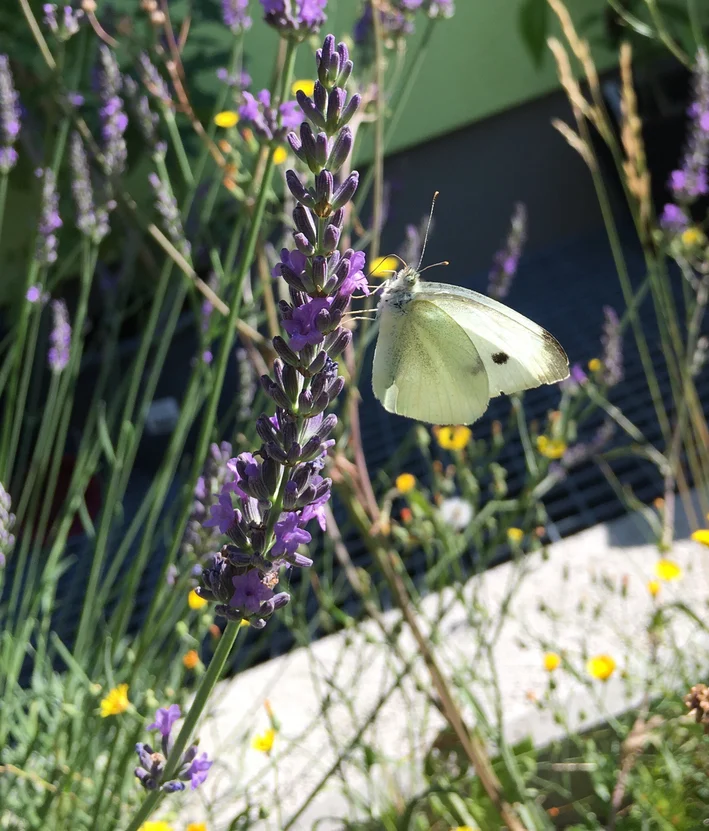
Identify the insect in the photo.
Pieris rapae
